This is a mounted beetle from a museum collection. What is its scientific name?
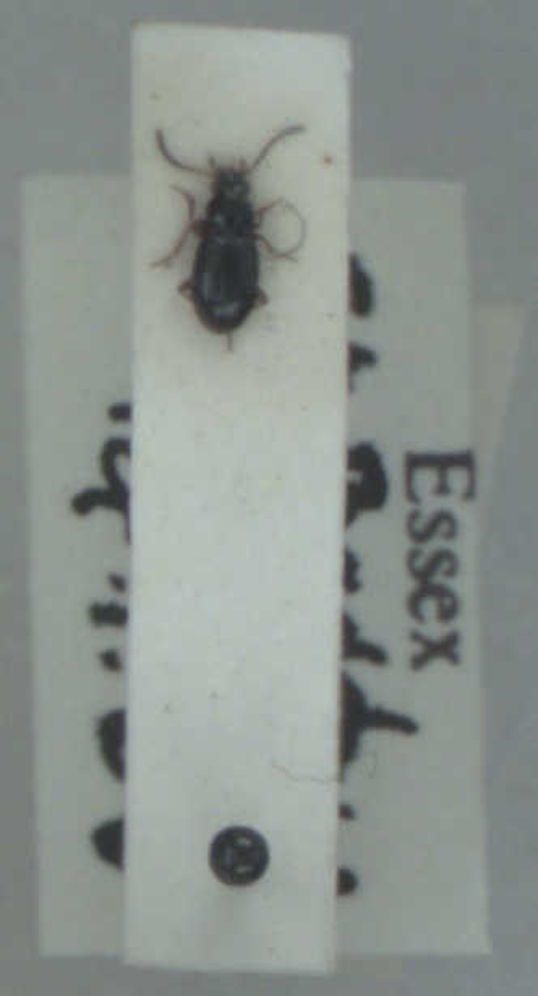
Bembidion gilvipes
